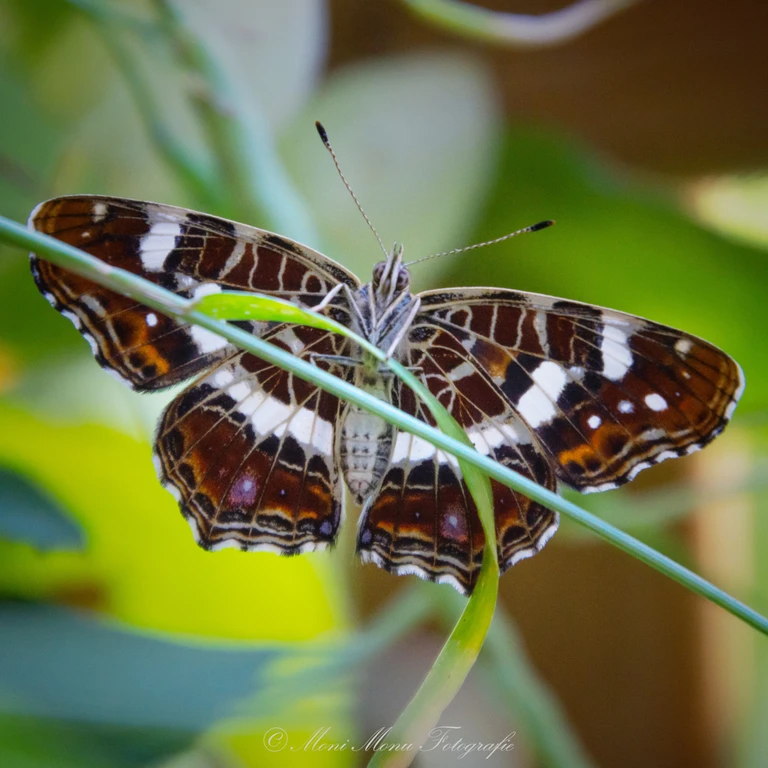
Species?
Araschnia levana
